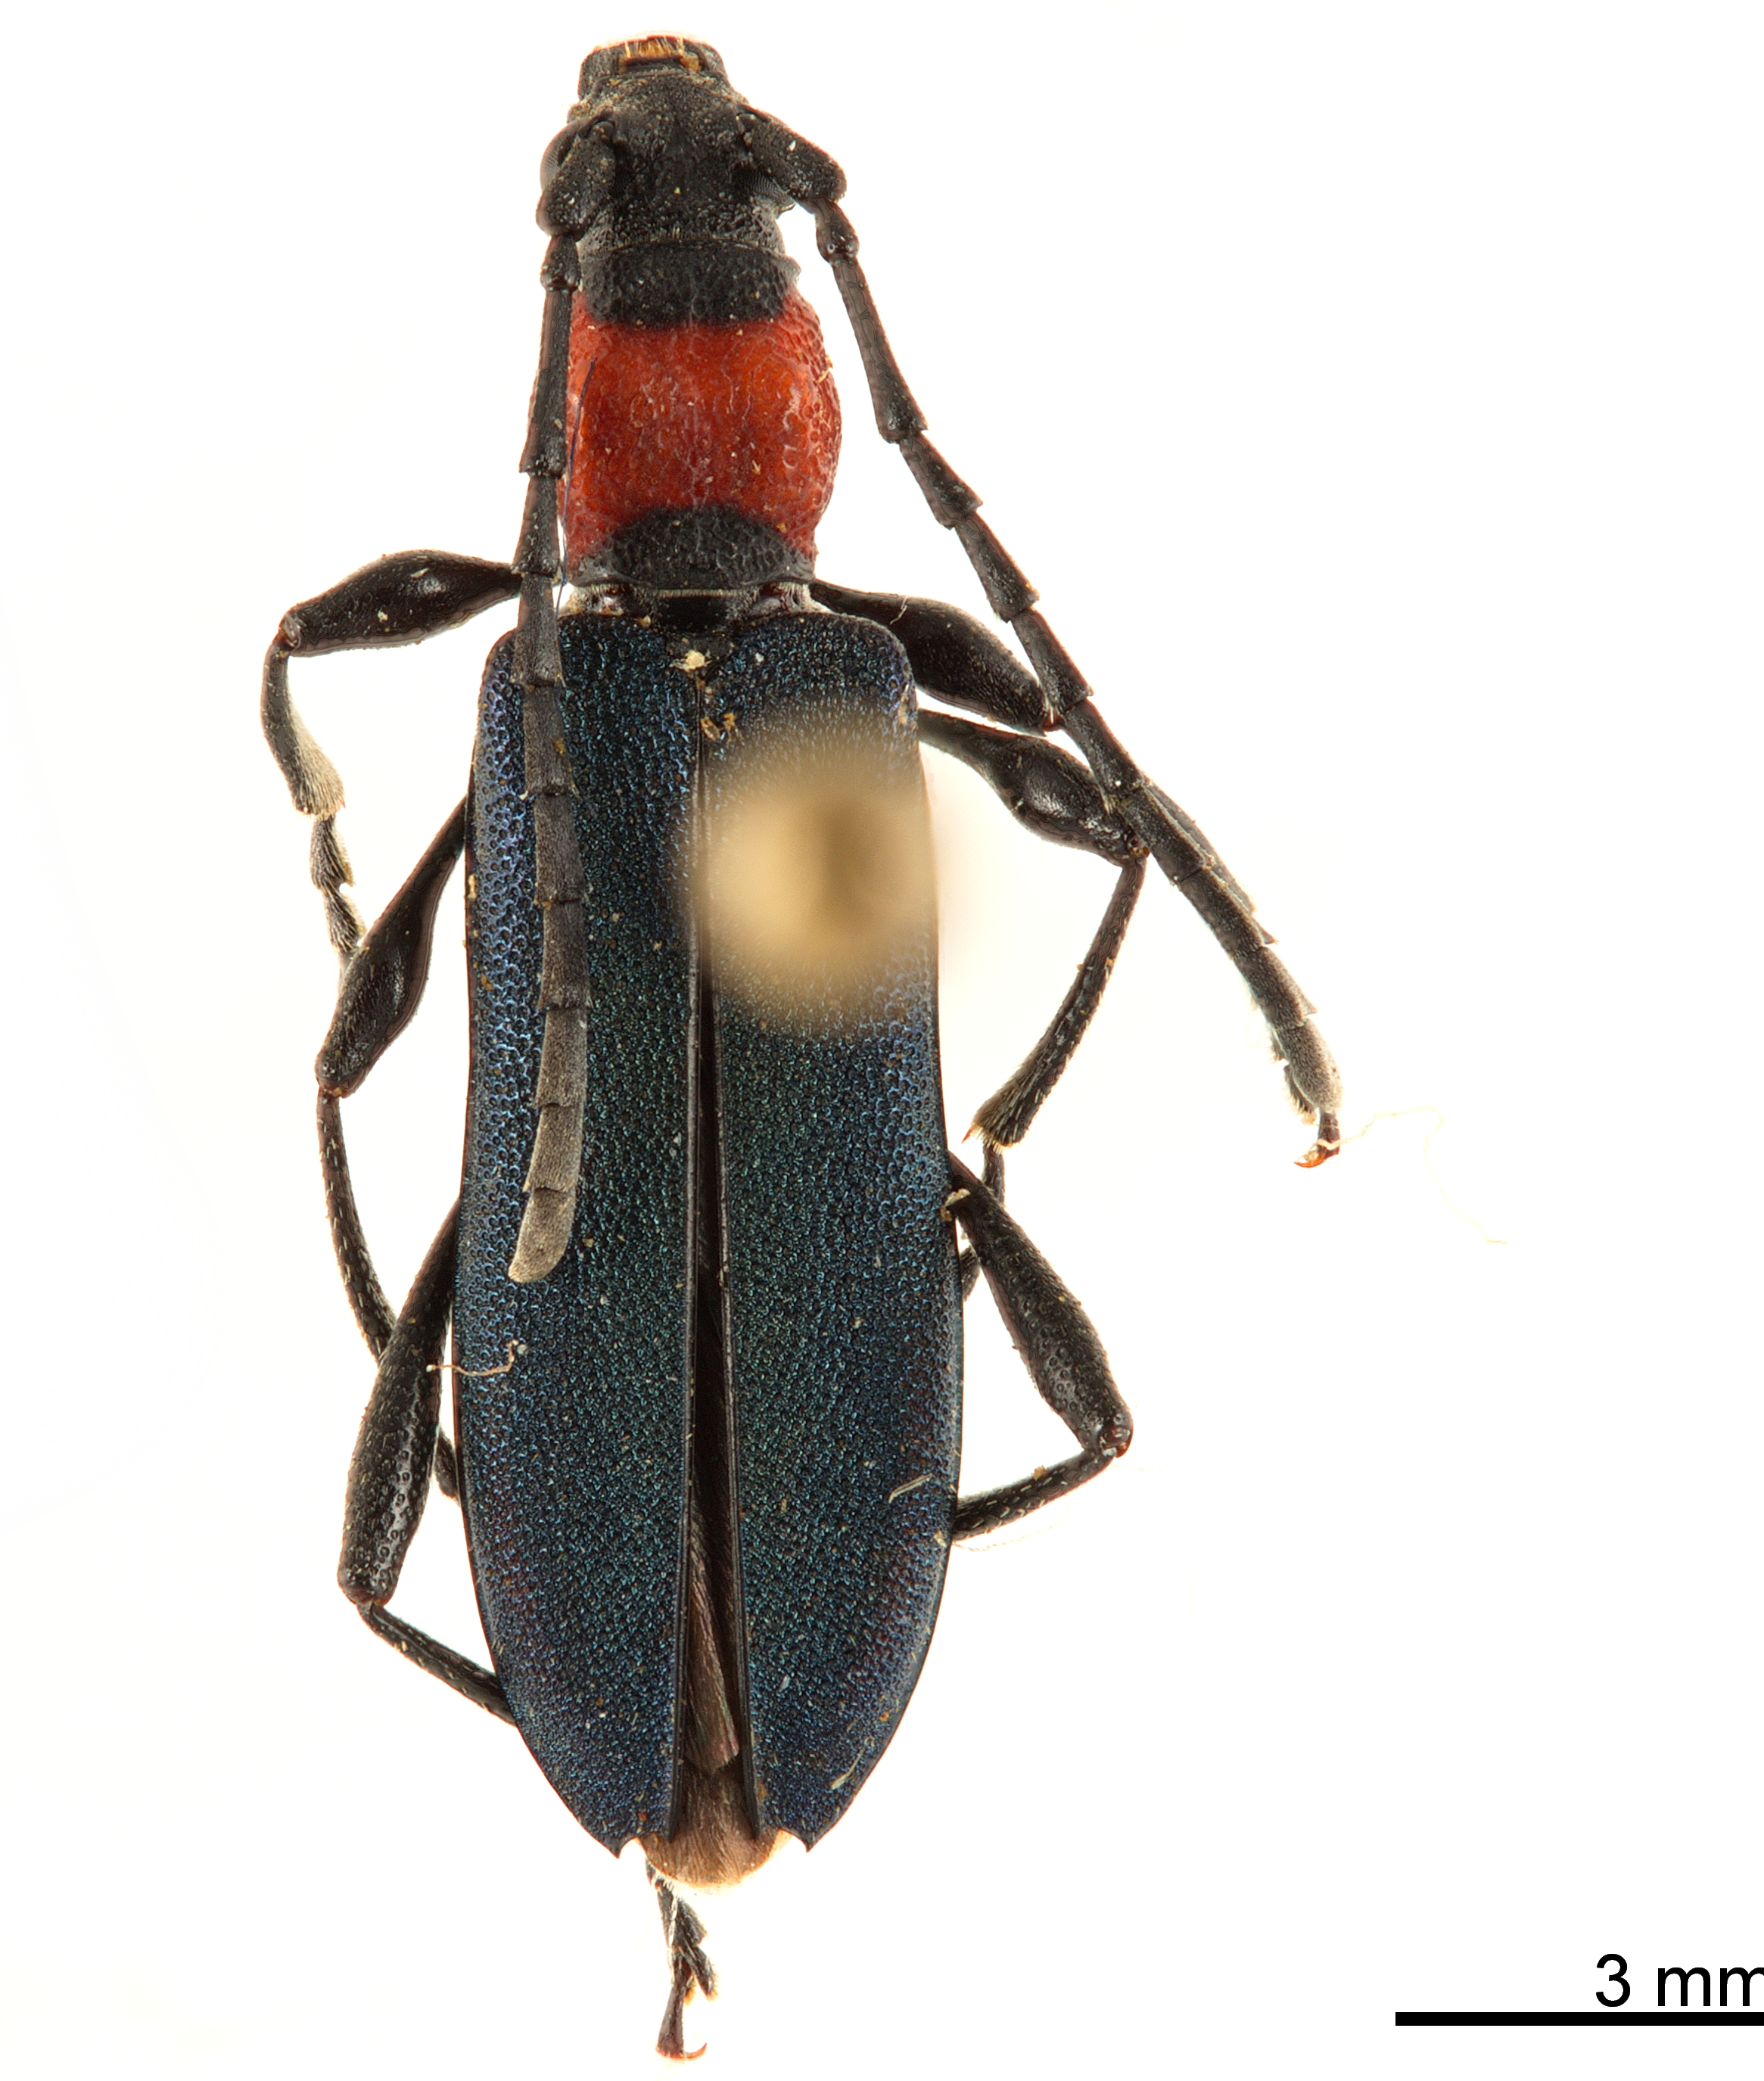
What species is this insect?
Dere thoracica
